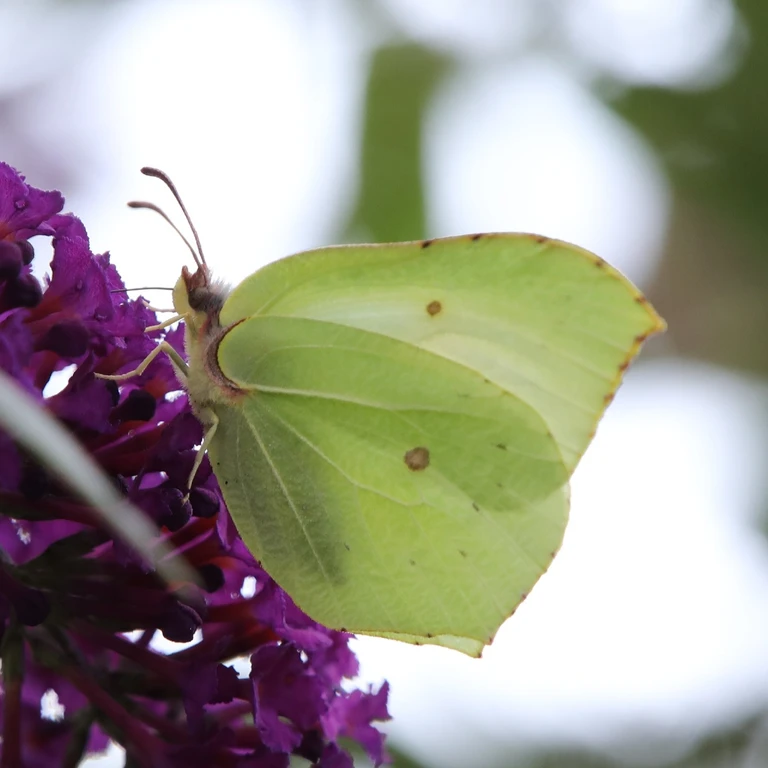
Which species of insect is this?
Gonepteryx rhamni
